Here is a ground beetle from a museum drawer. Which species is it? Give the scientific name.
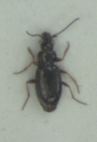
Bembidion lampros
